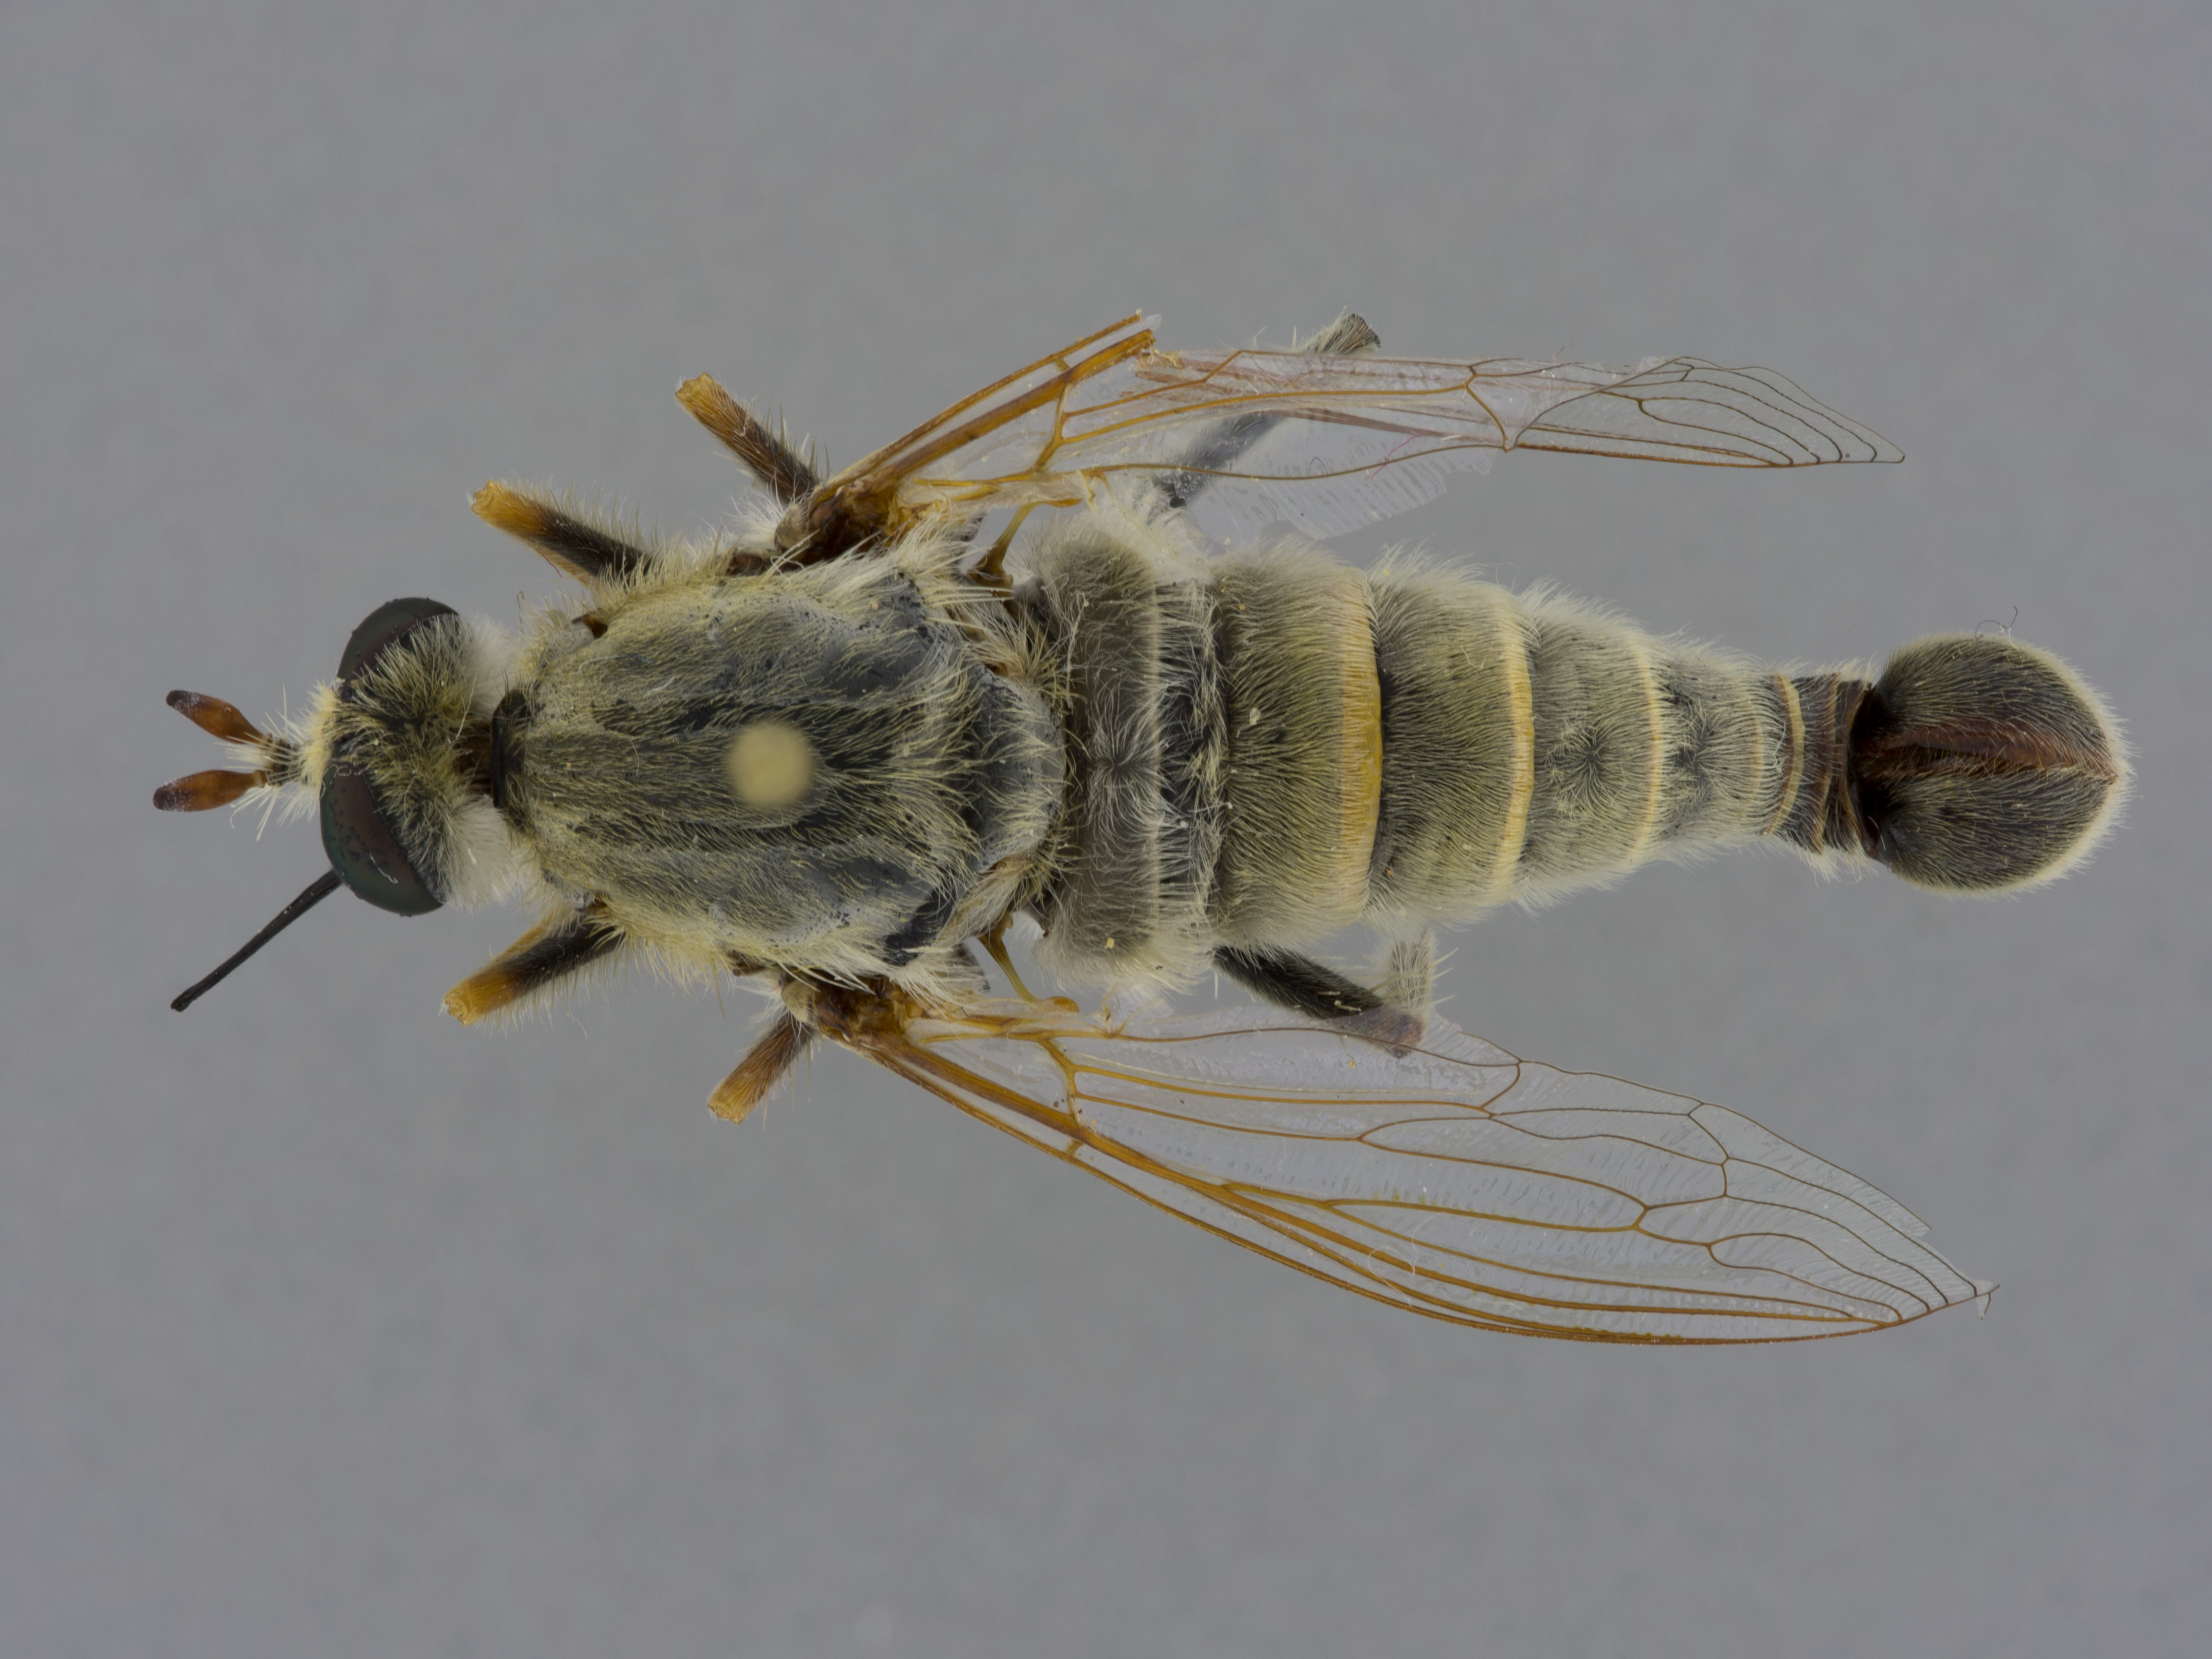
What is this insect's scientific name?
Rhaphiomidas parkeri
